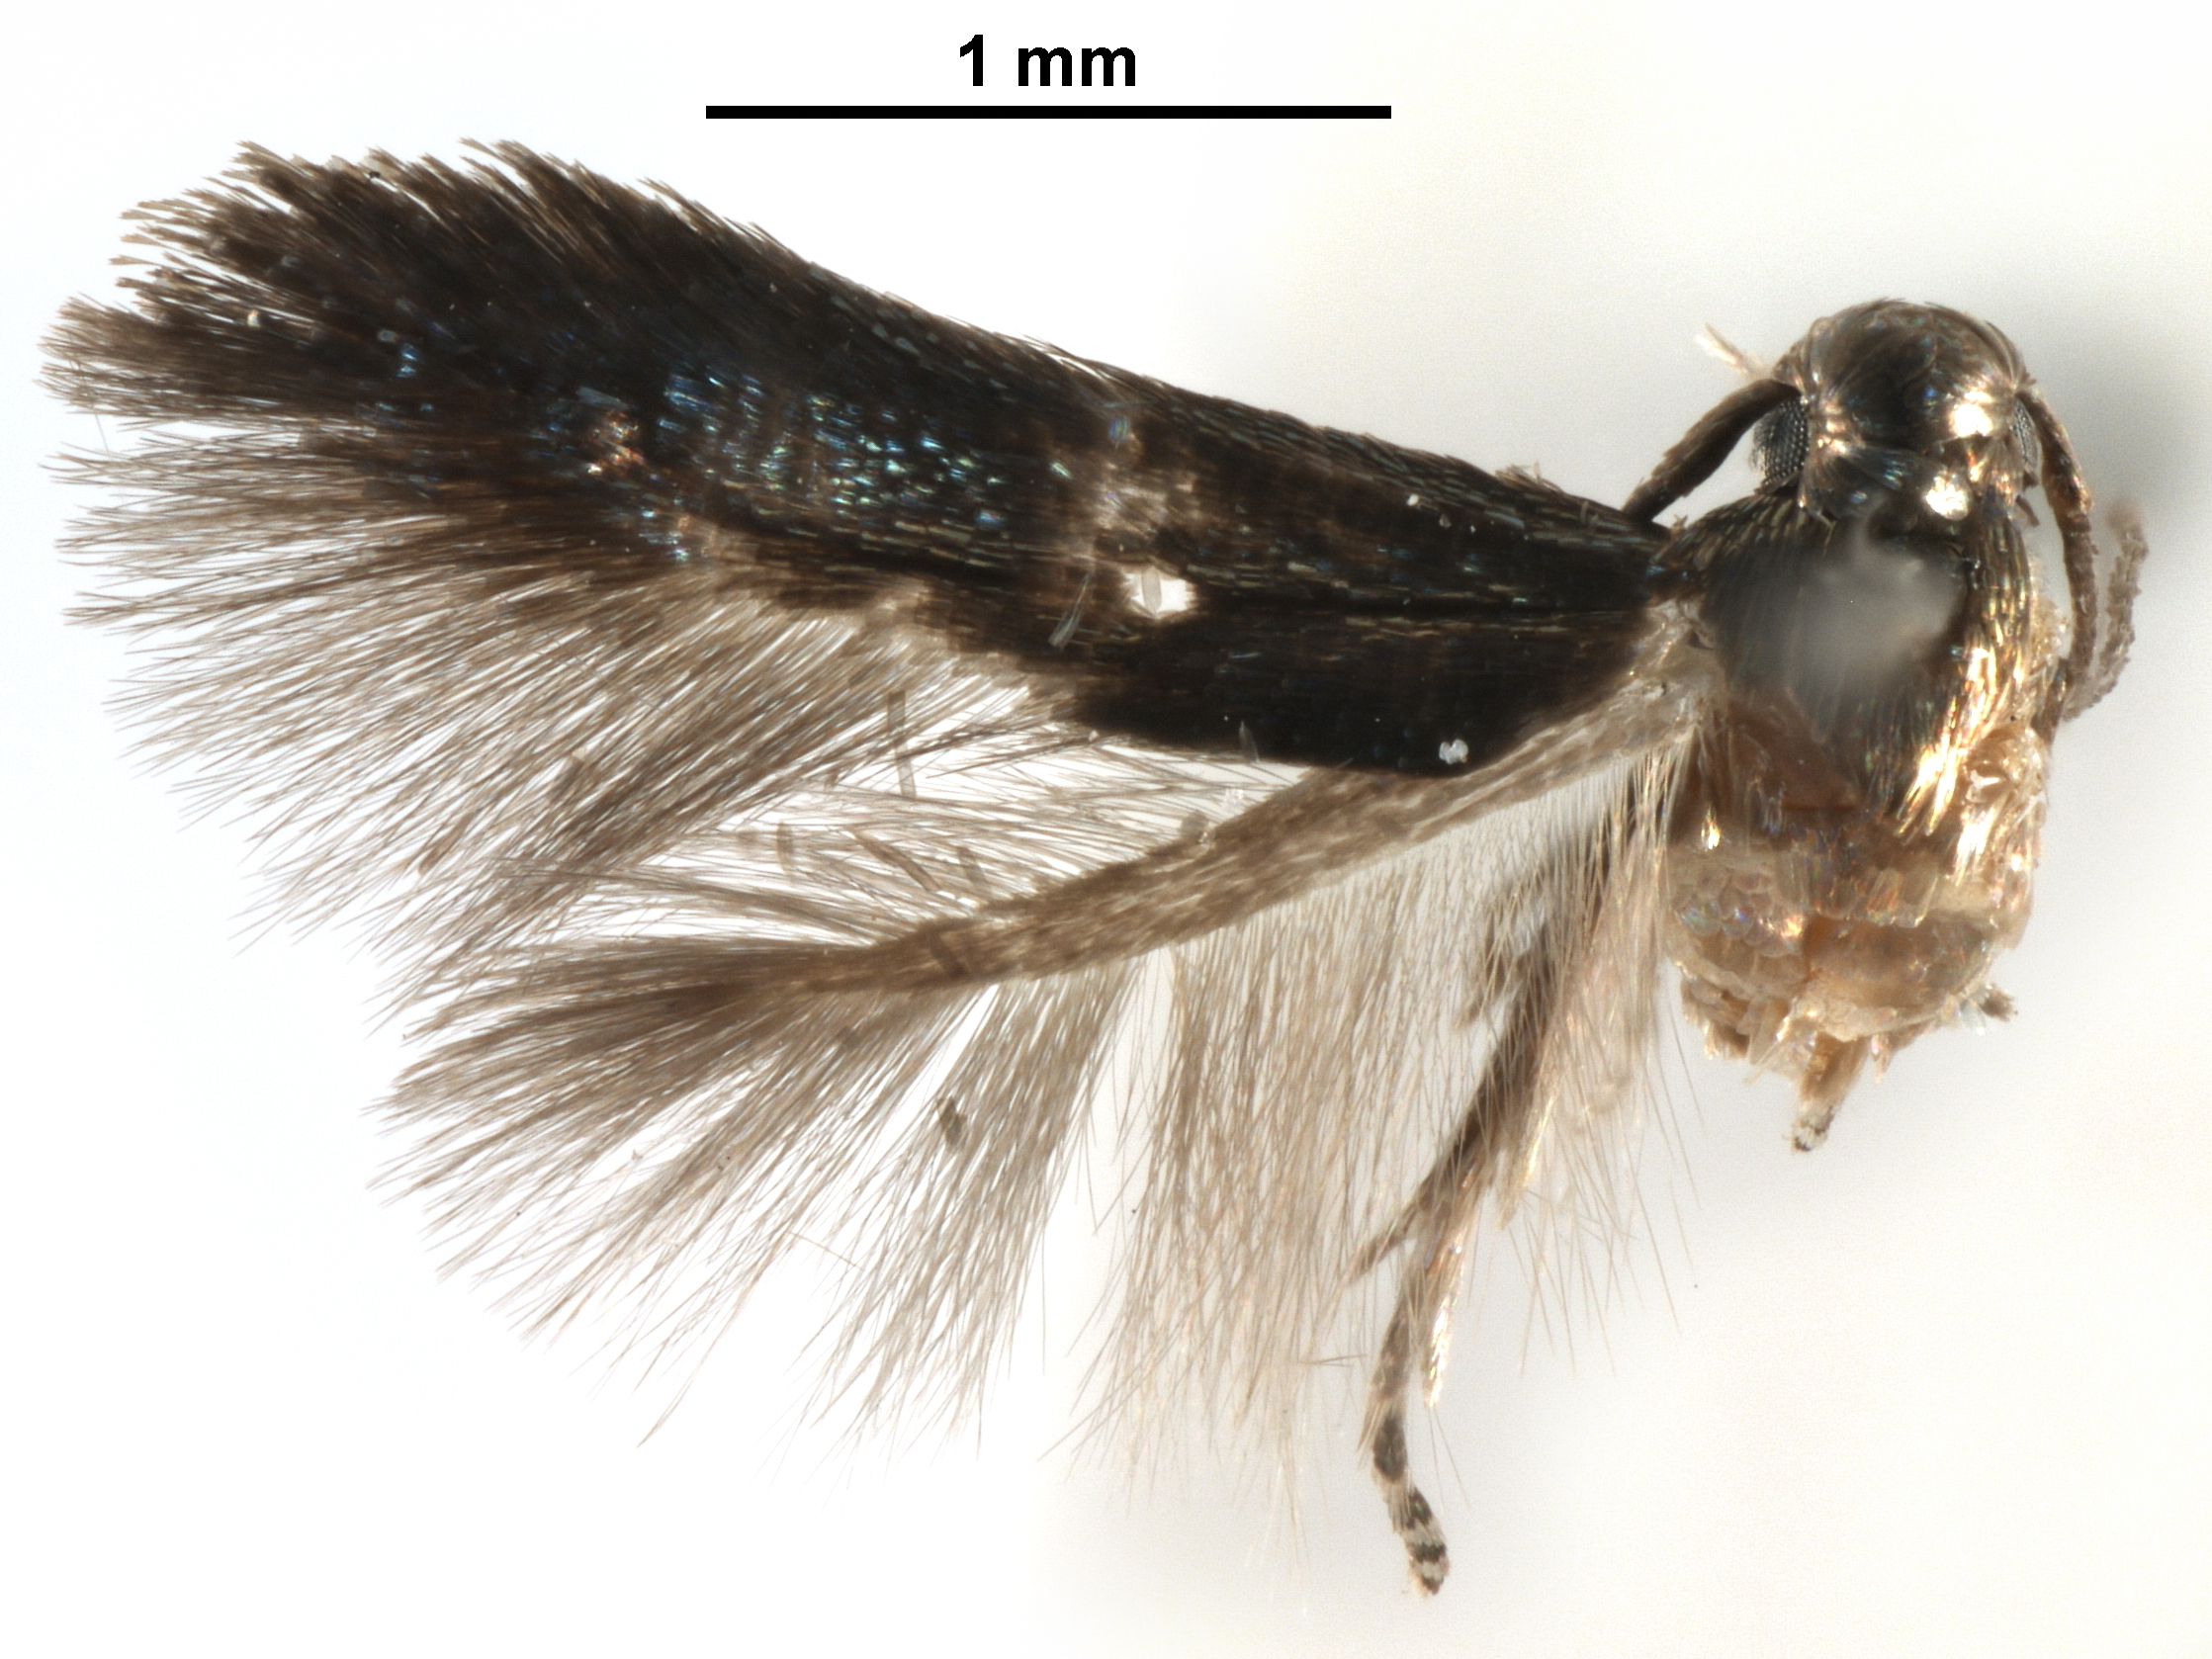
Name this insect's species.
Siskiwitia falcata
